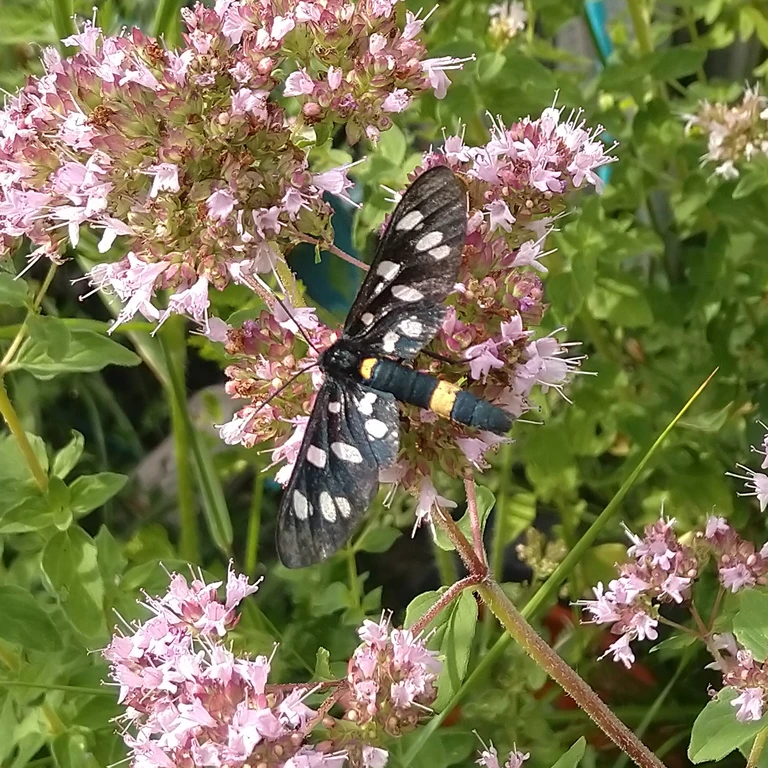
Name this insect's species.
Amata phegea
